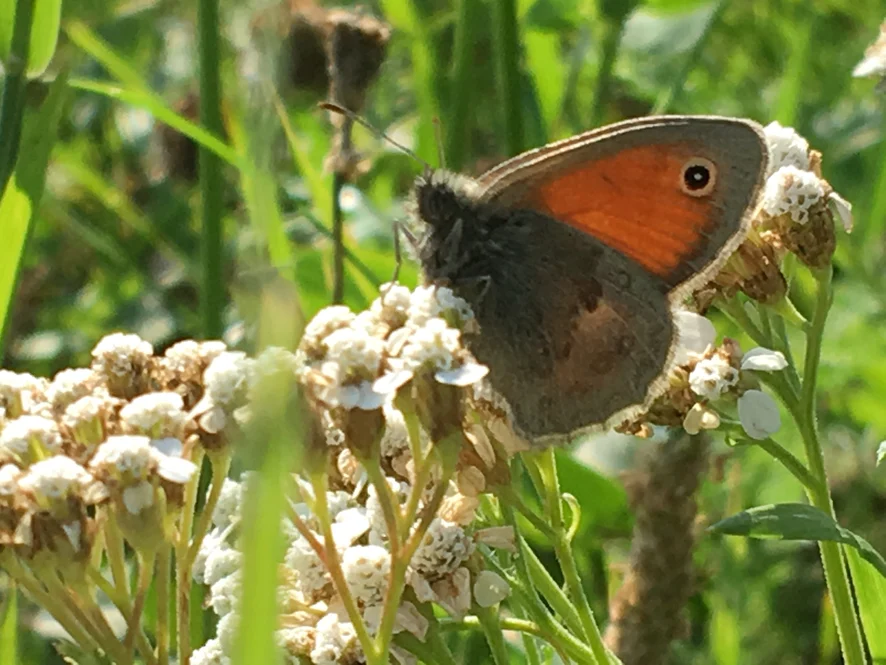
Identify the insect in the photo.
Coenonympha pamphilus
